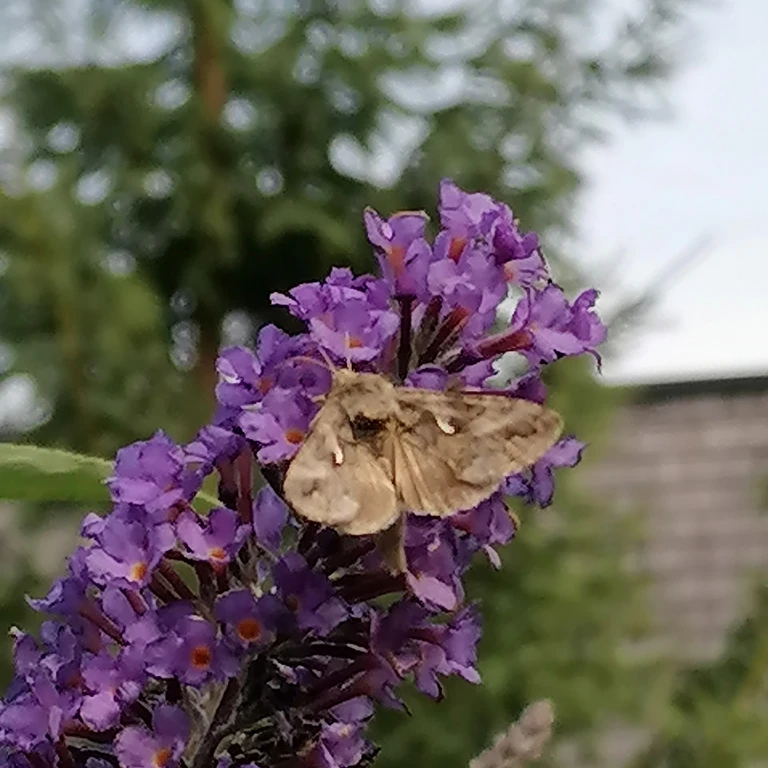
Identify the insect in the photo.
Autographa gamma
